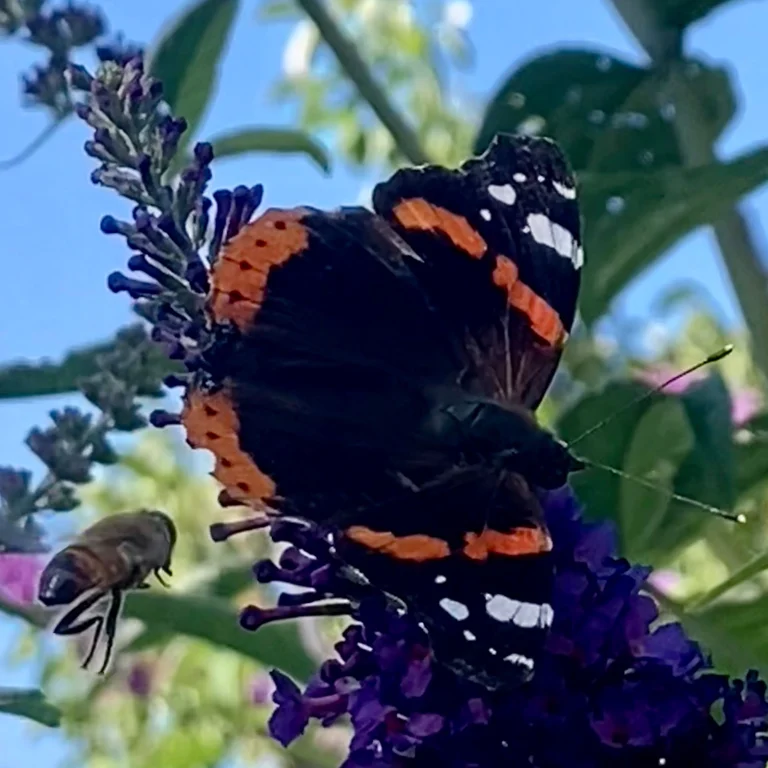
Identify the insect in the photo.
Vanessa atalanta
